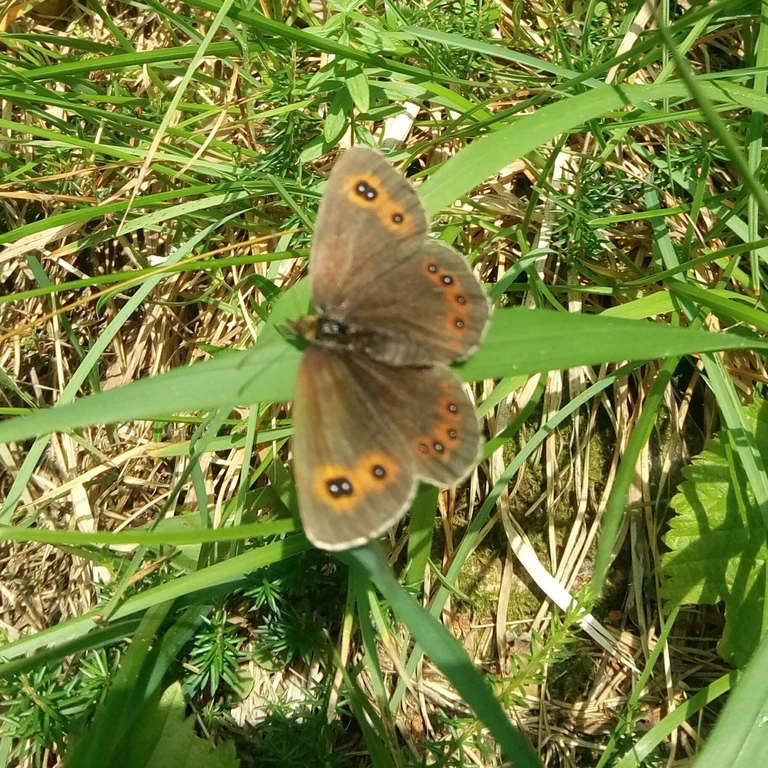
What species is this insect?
Erebia aethiops
